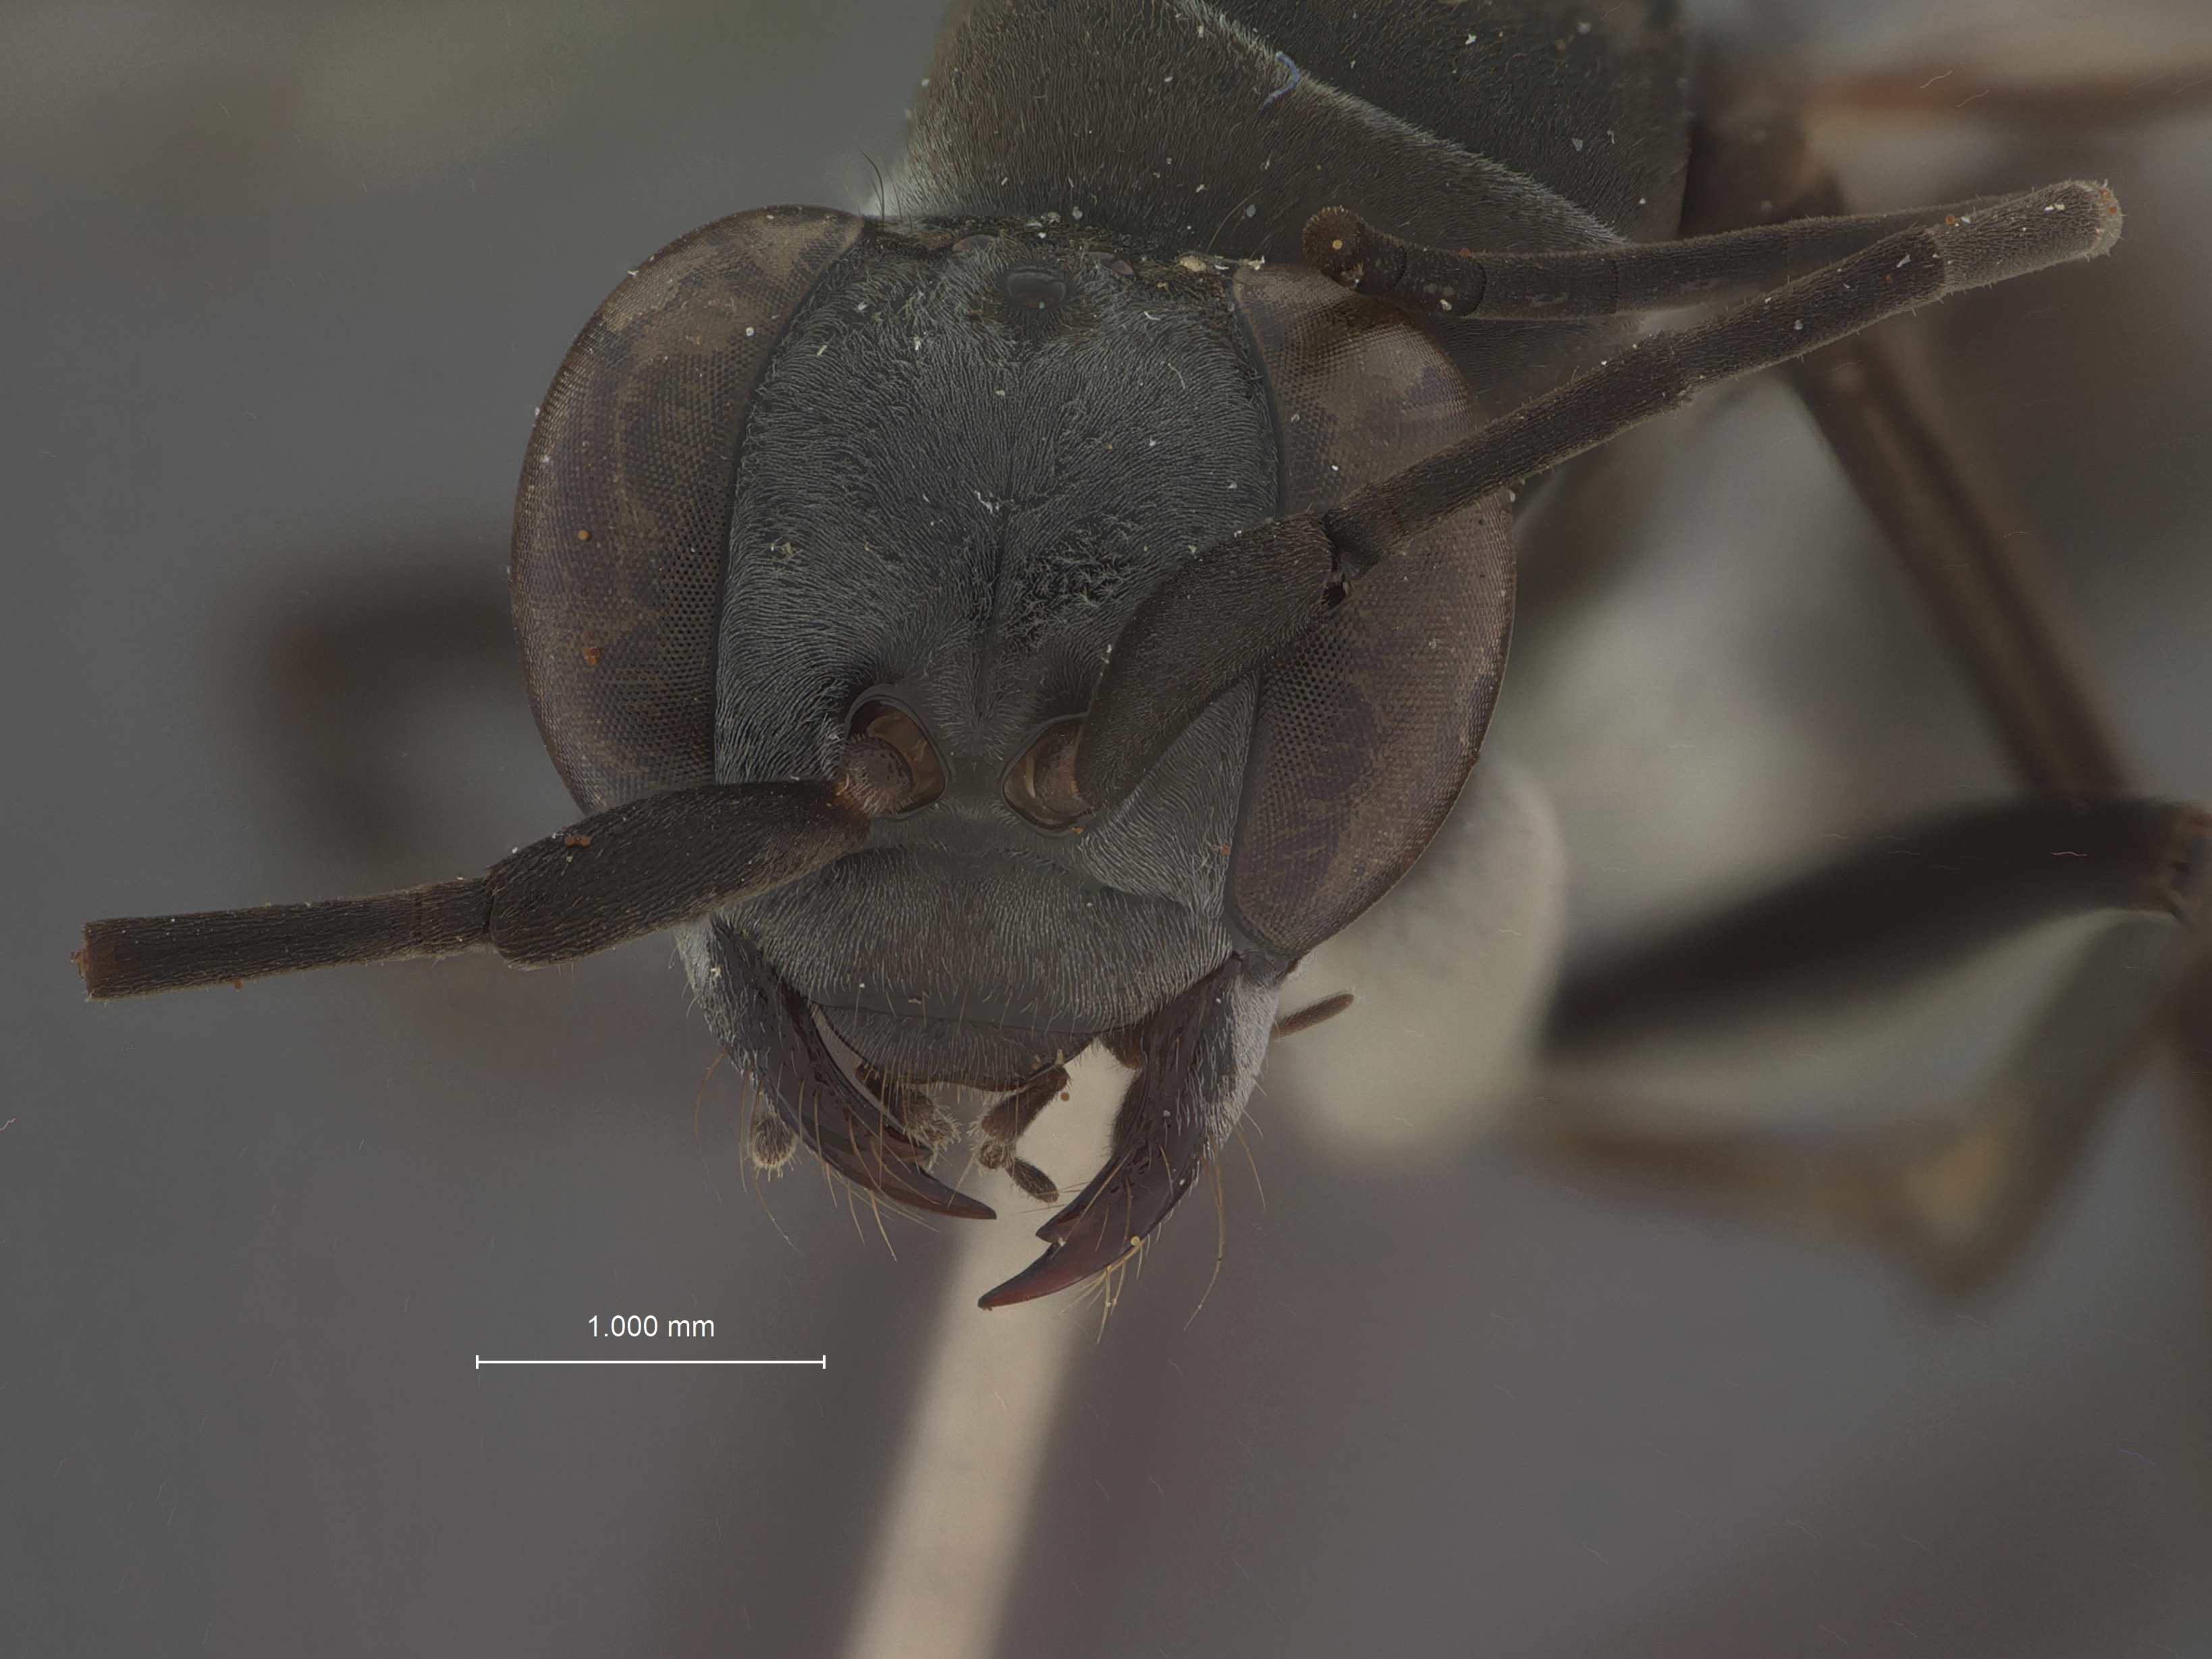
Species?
Morochares nigripennis
